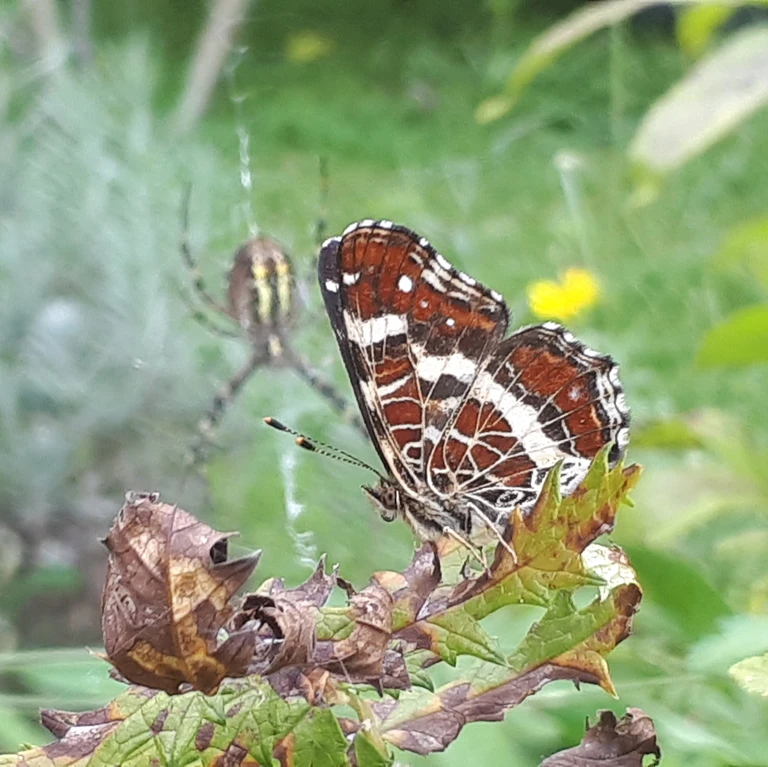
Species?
Araschnia levana
